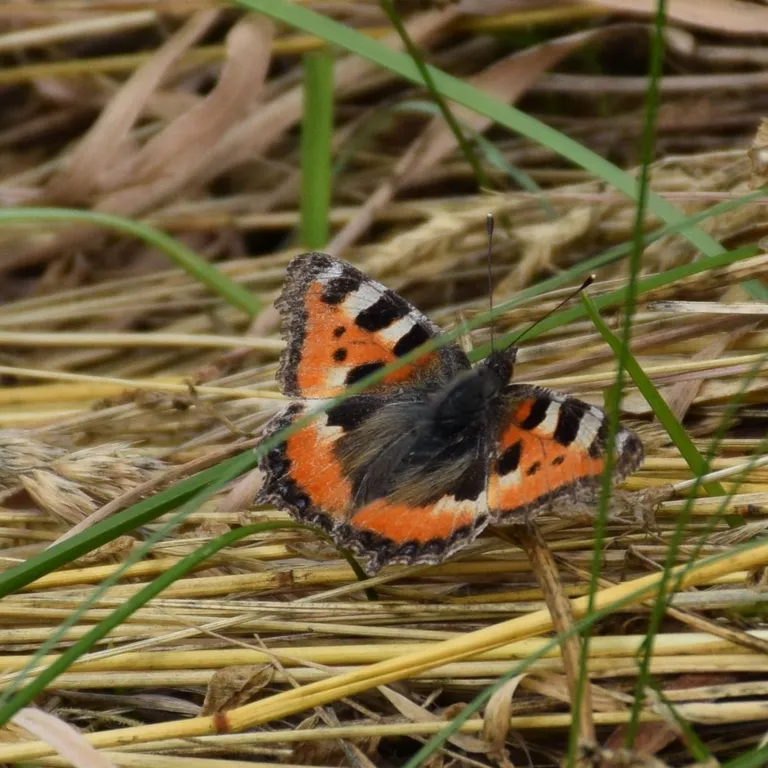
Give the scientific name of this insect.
Aglais urticae
